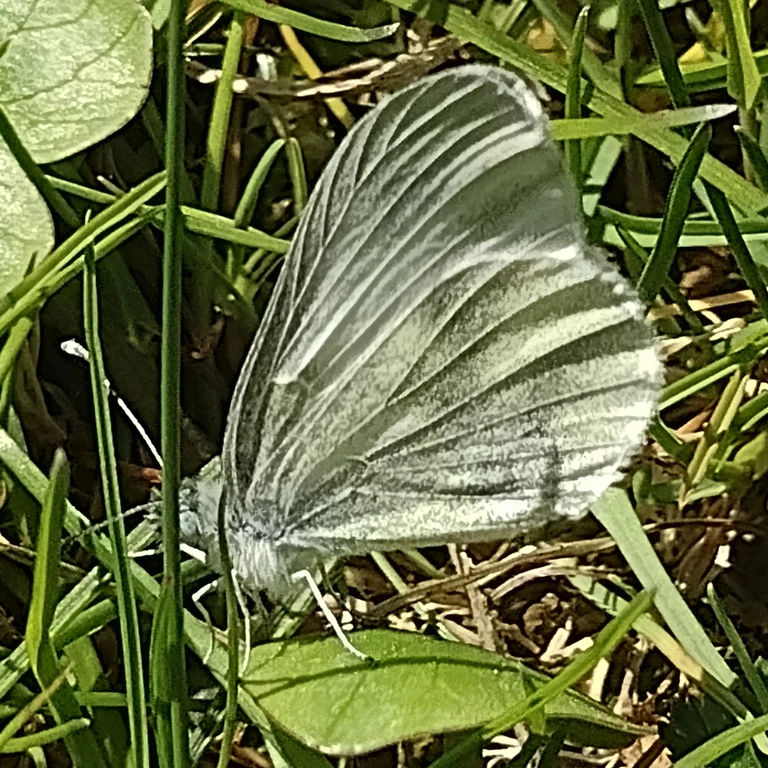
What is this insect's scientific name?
Leptidea sinapis/juvernica
